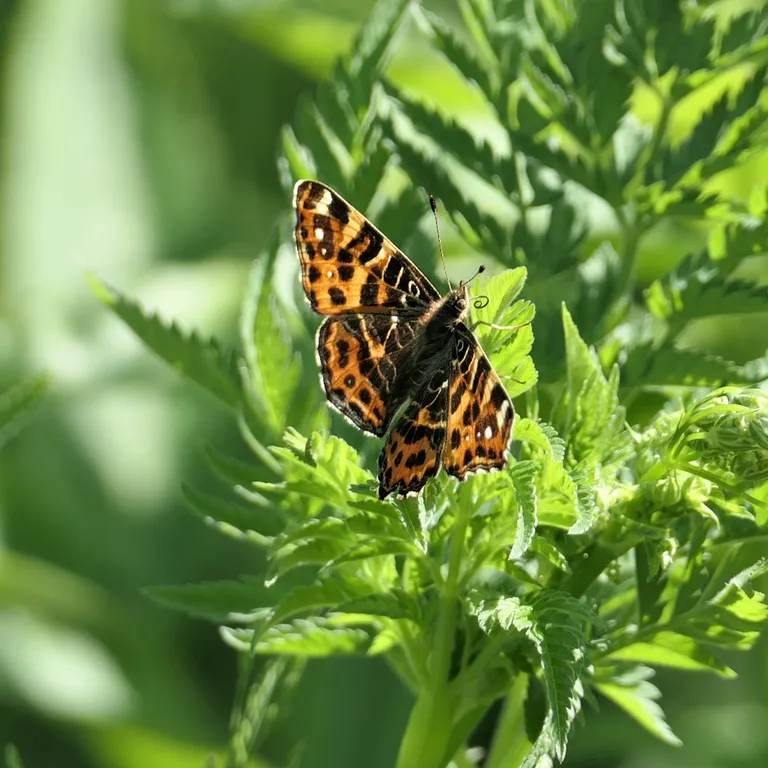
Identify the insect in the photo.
Araschnia levana
